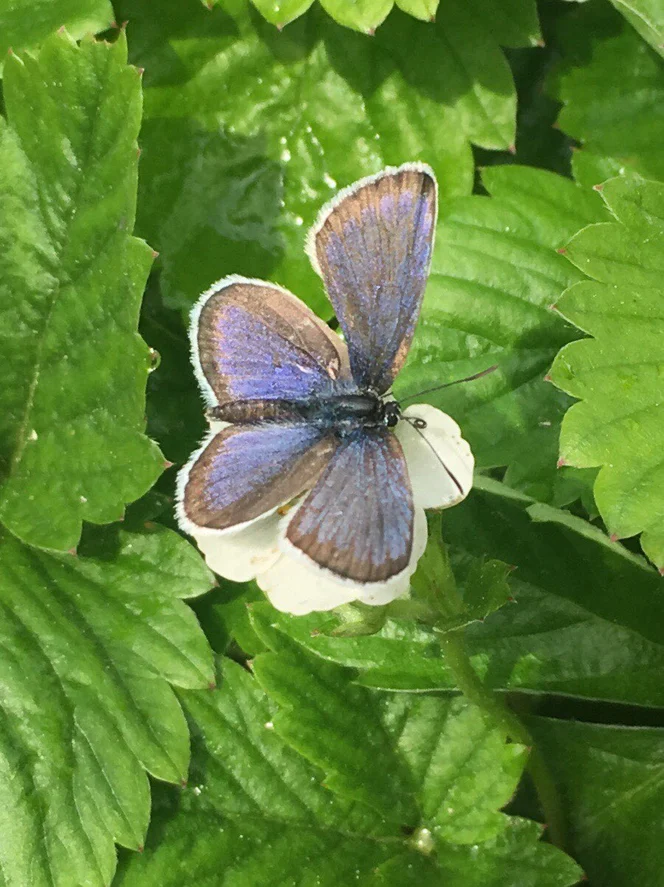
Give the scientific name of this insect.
Plebejus argus
